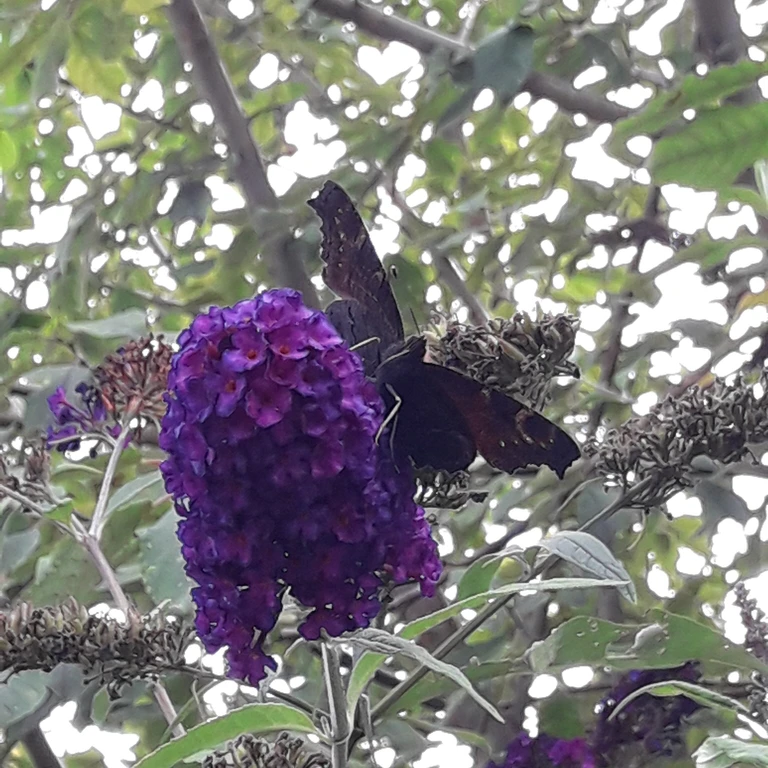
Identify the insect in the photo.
Aglais io
